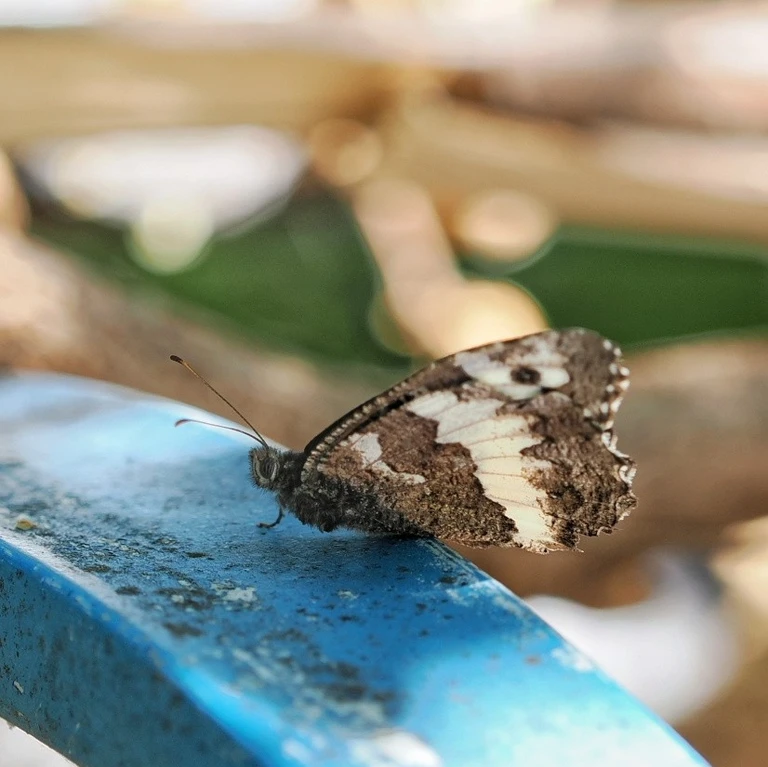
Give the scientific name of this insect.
Brintesia circe
